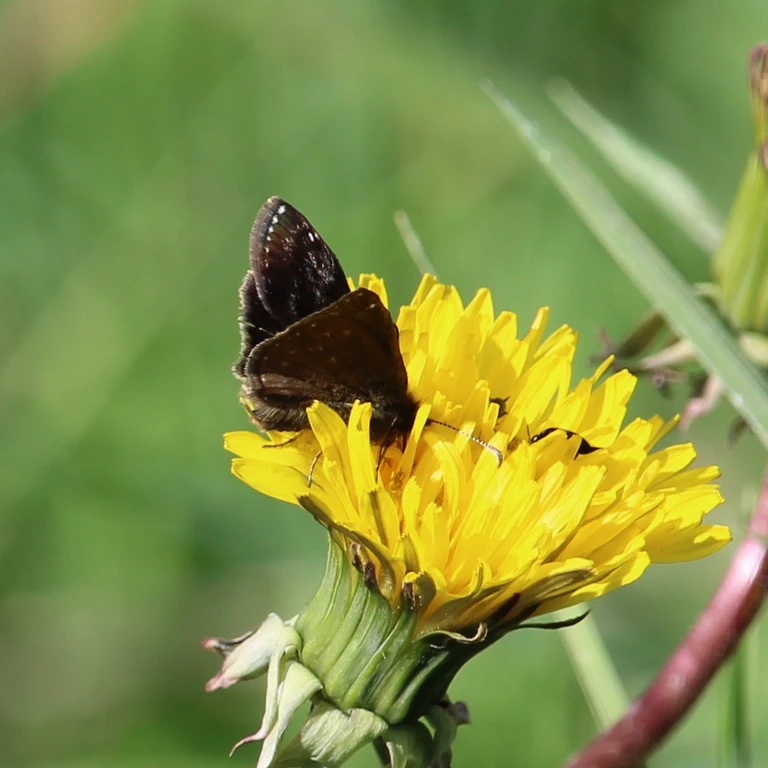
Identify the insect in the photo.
Erynnis tages
